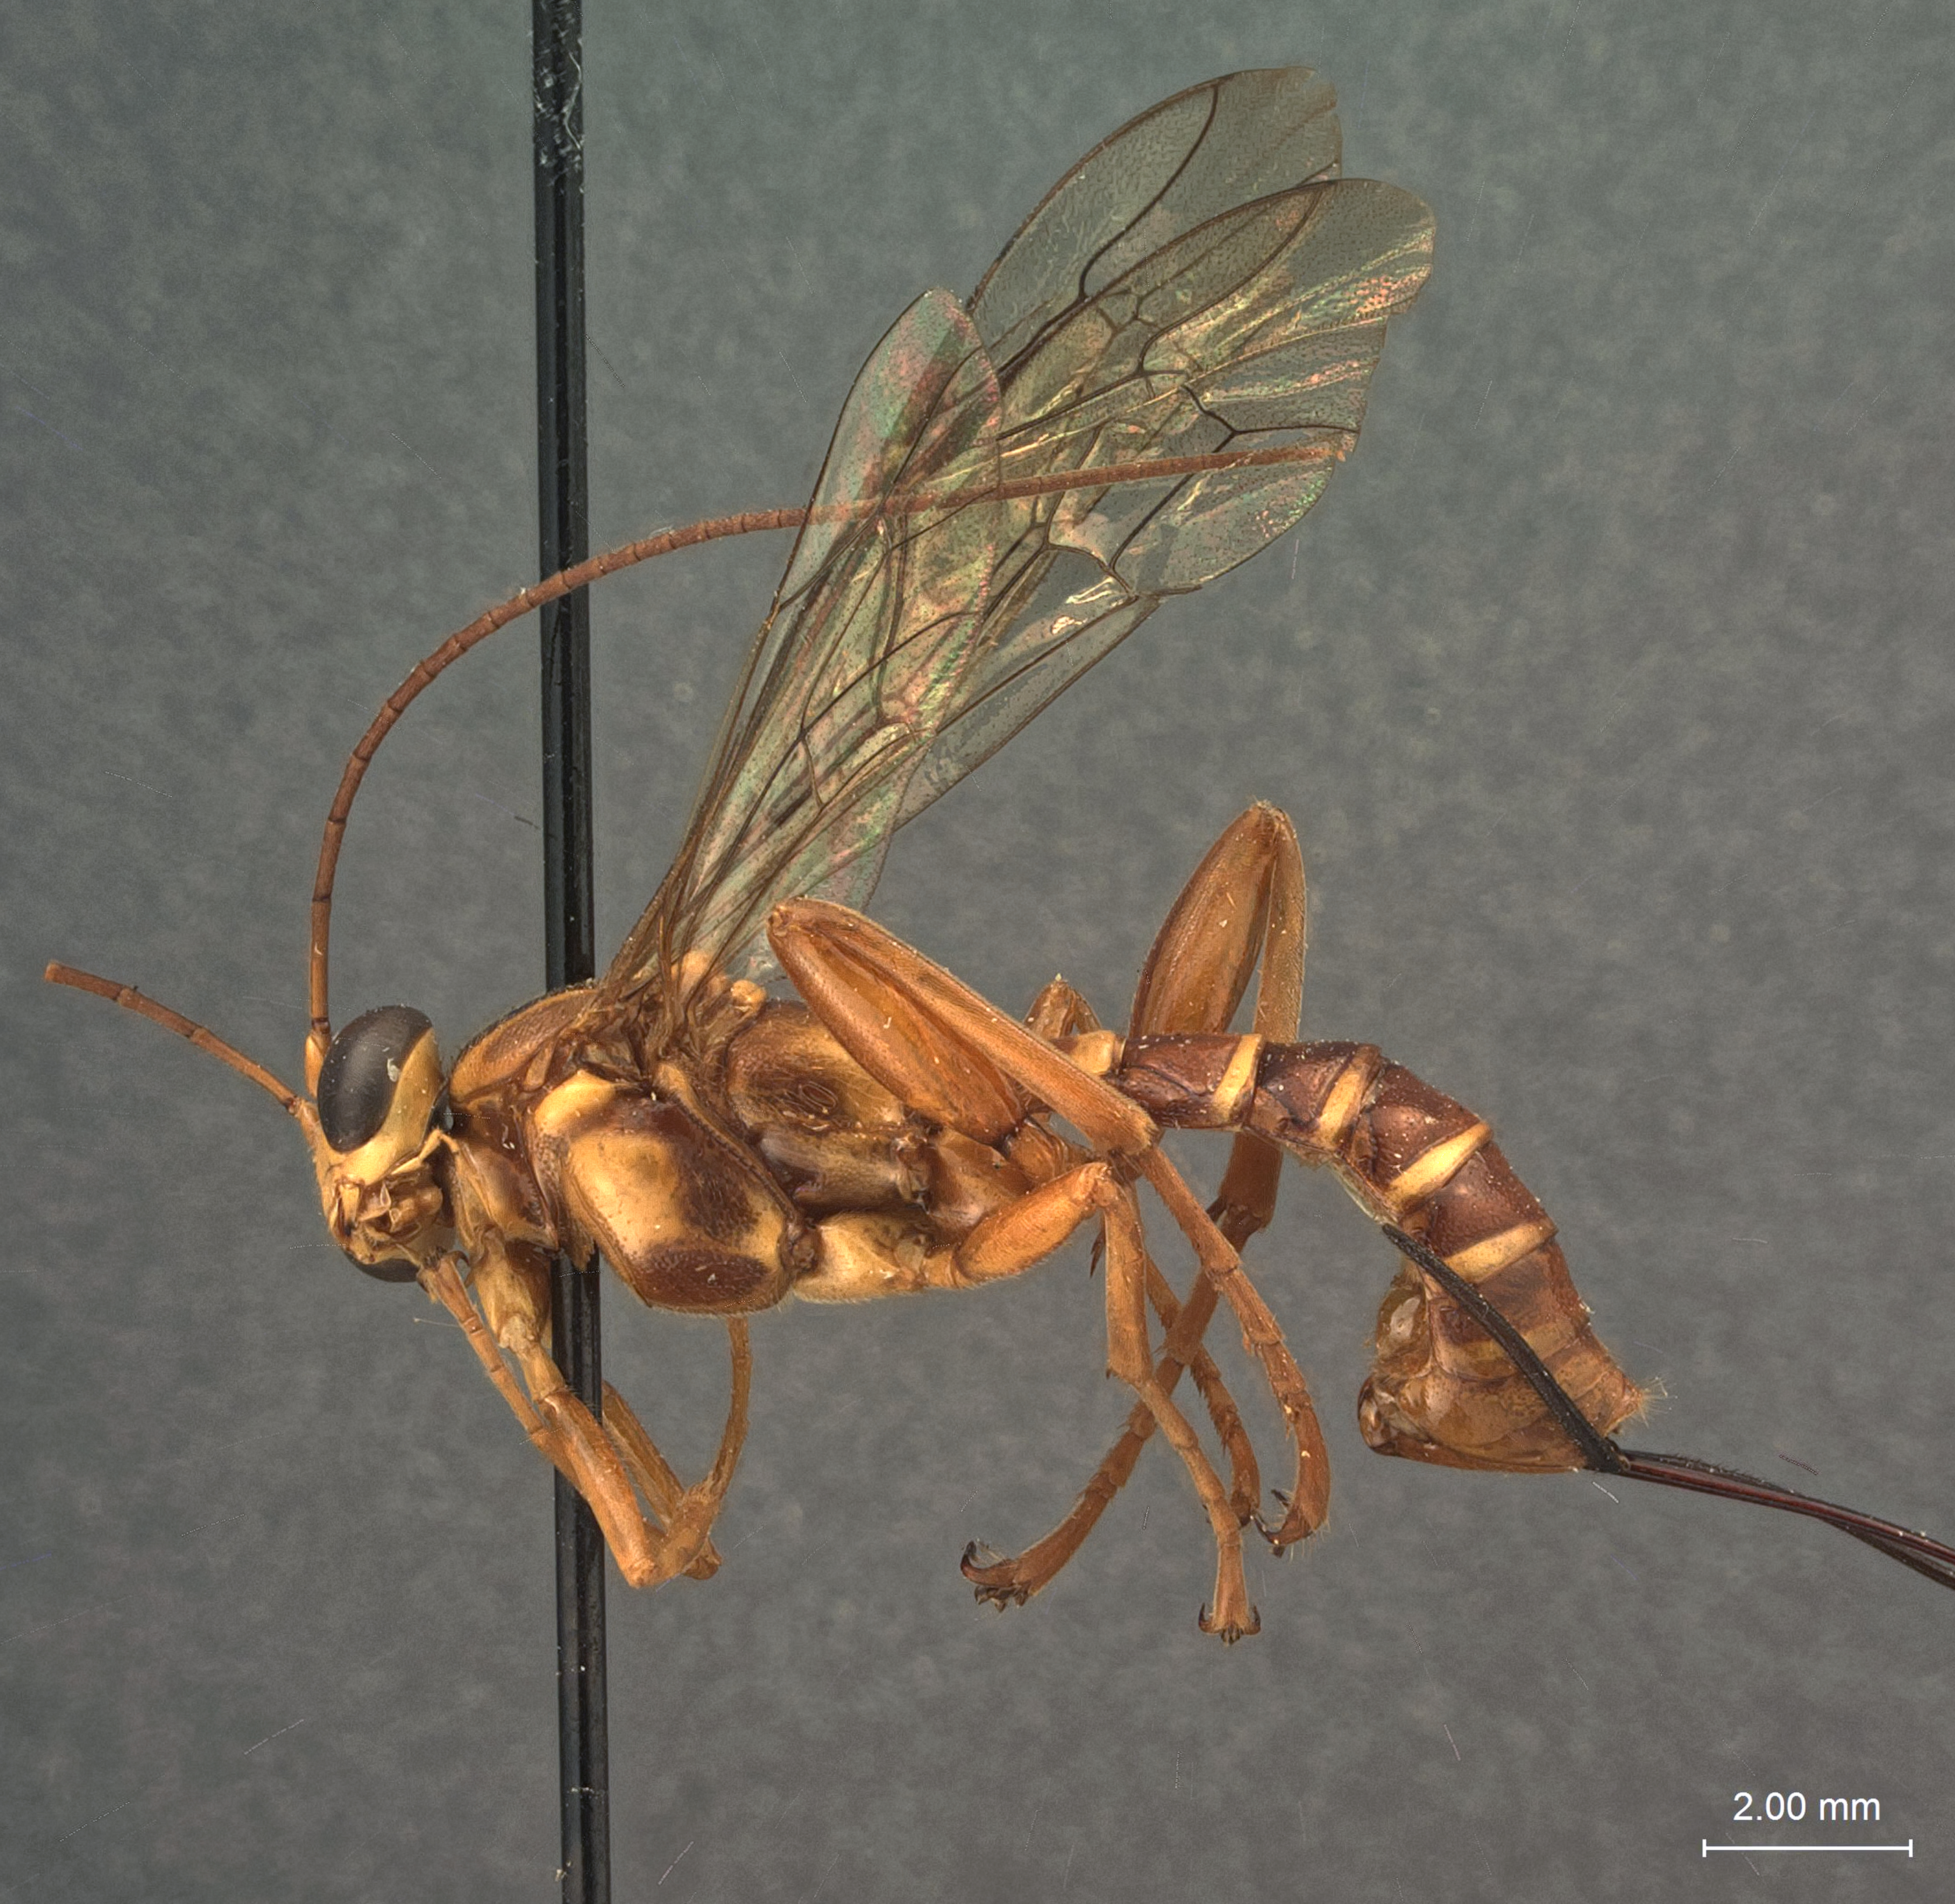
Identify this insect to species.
Echthromorpha samoana
